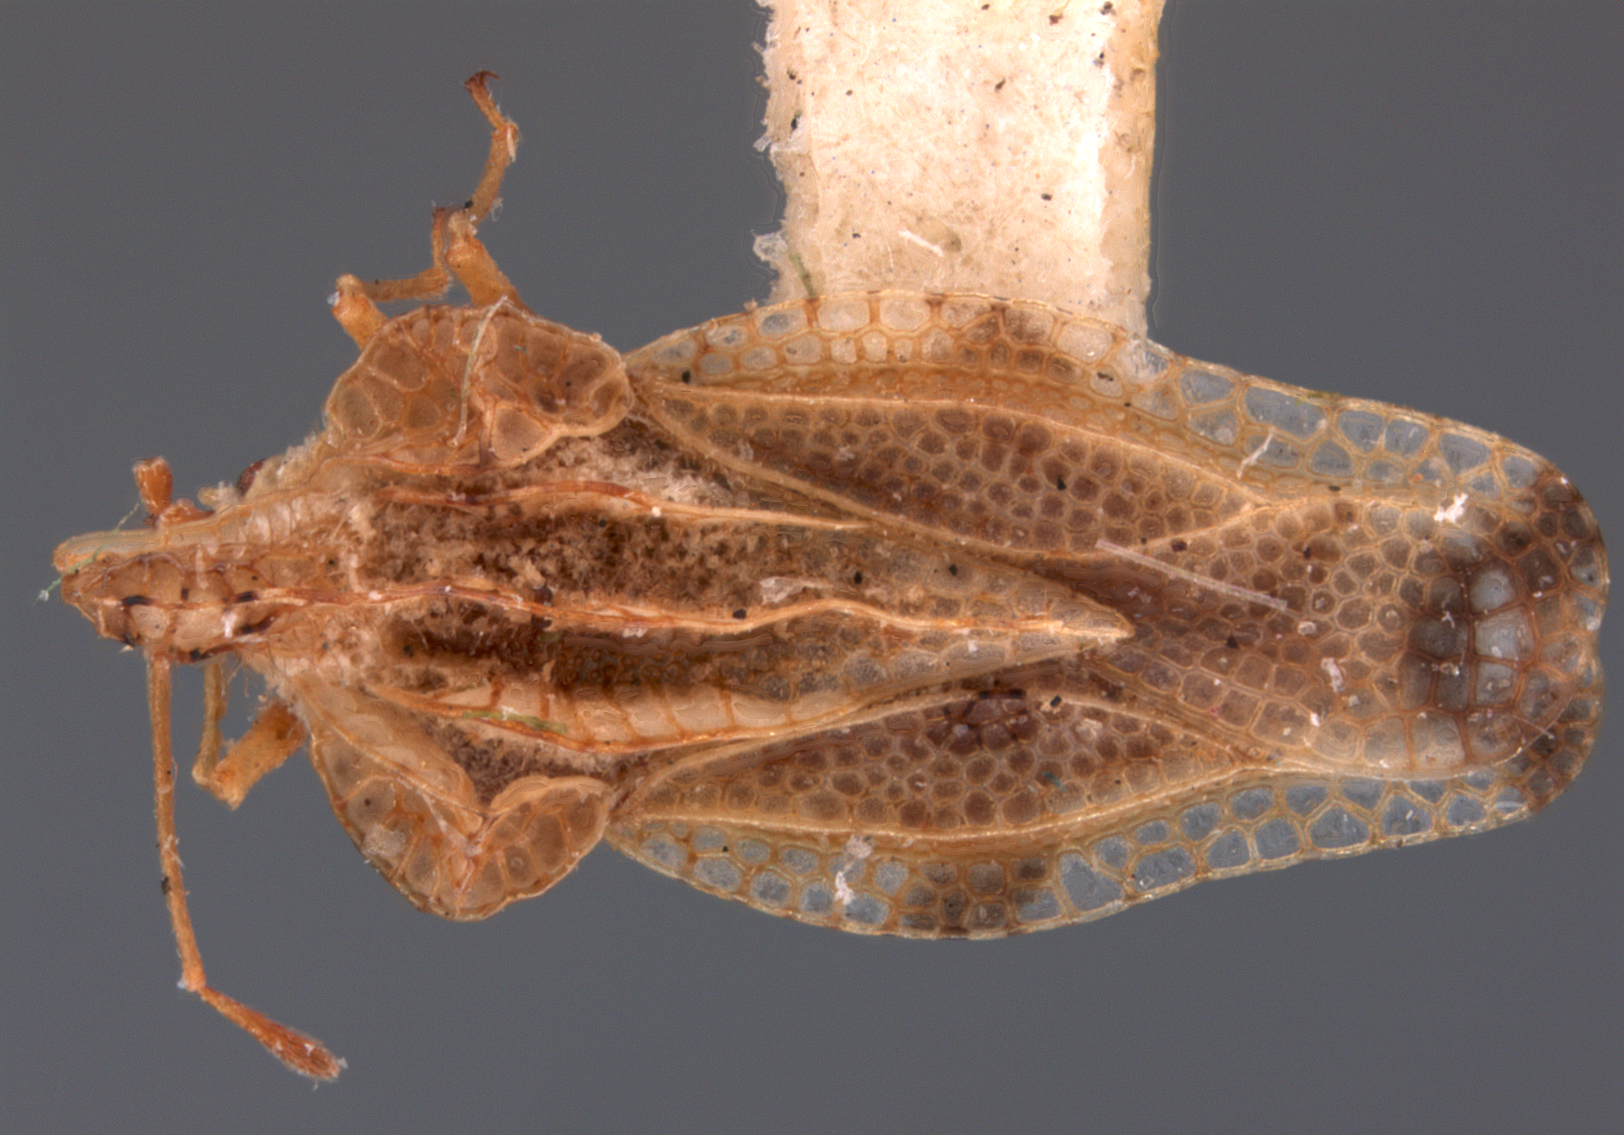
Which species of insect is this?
Jannaeus togularis
